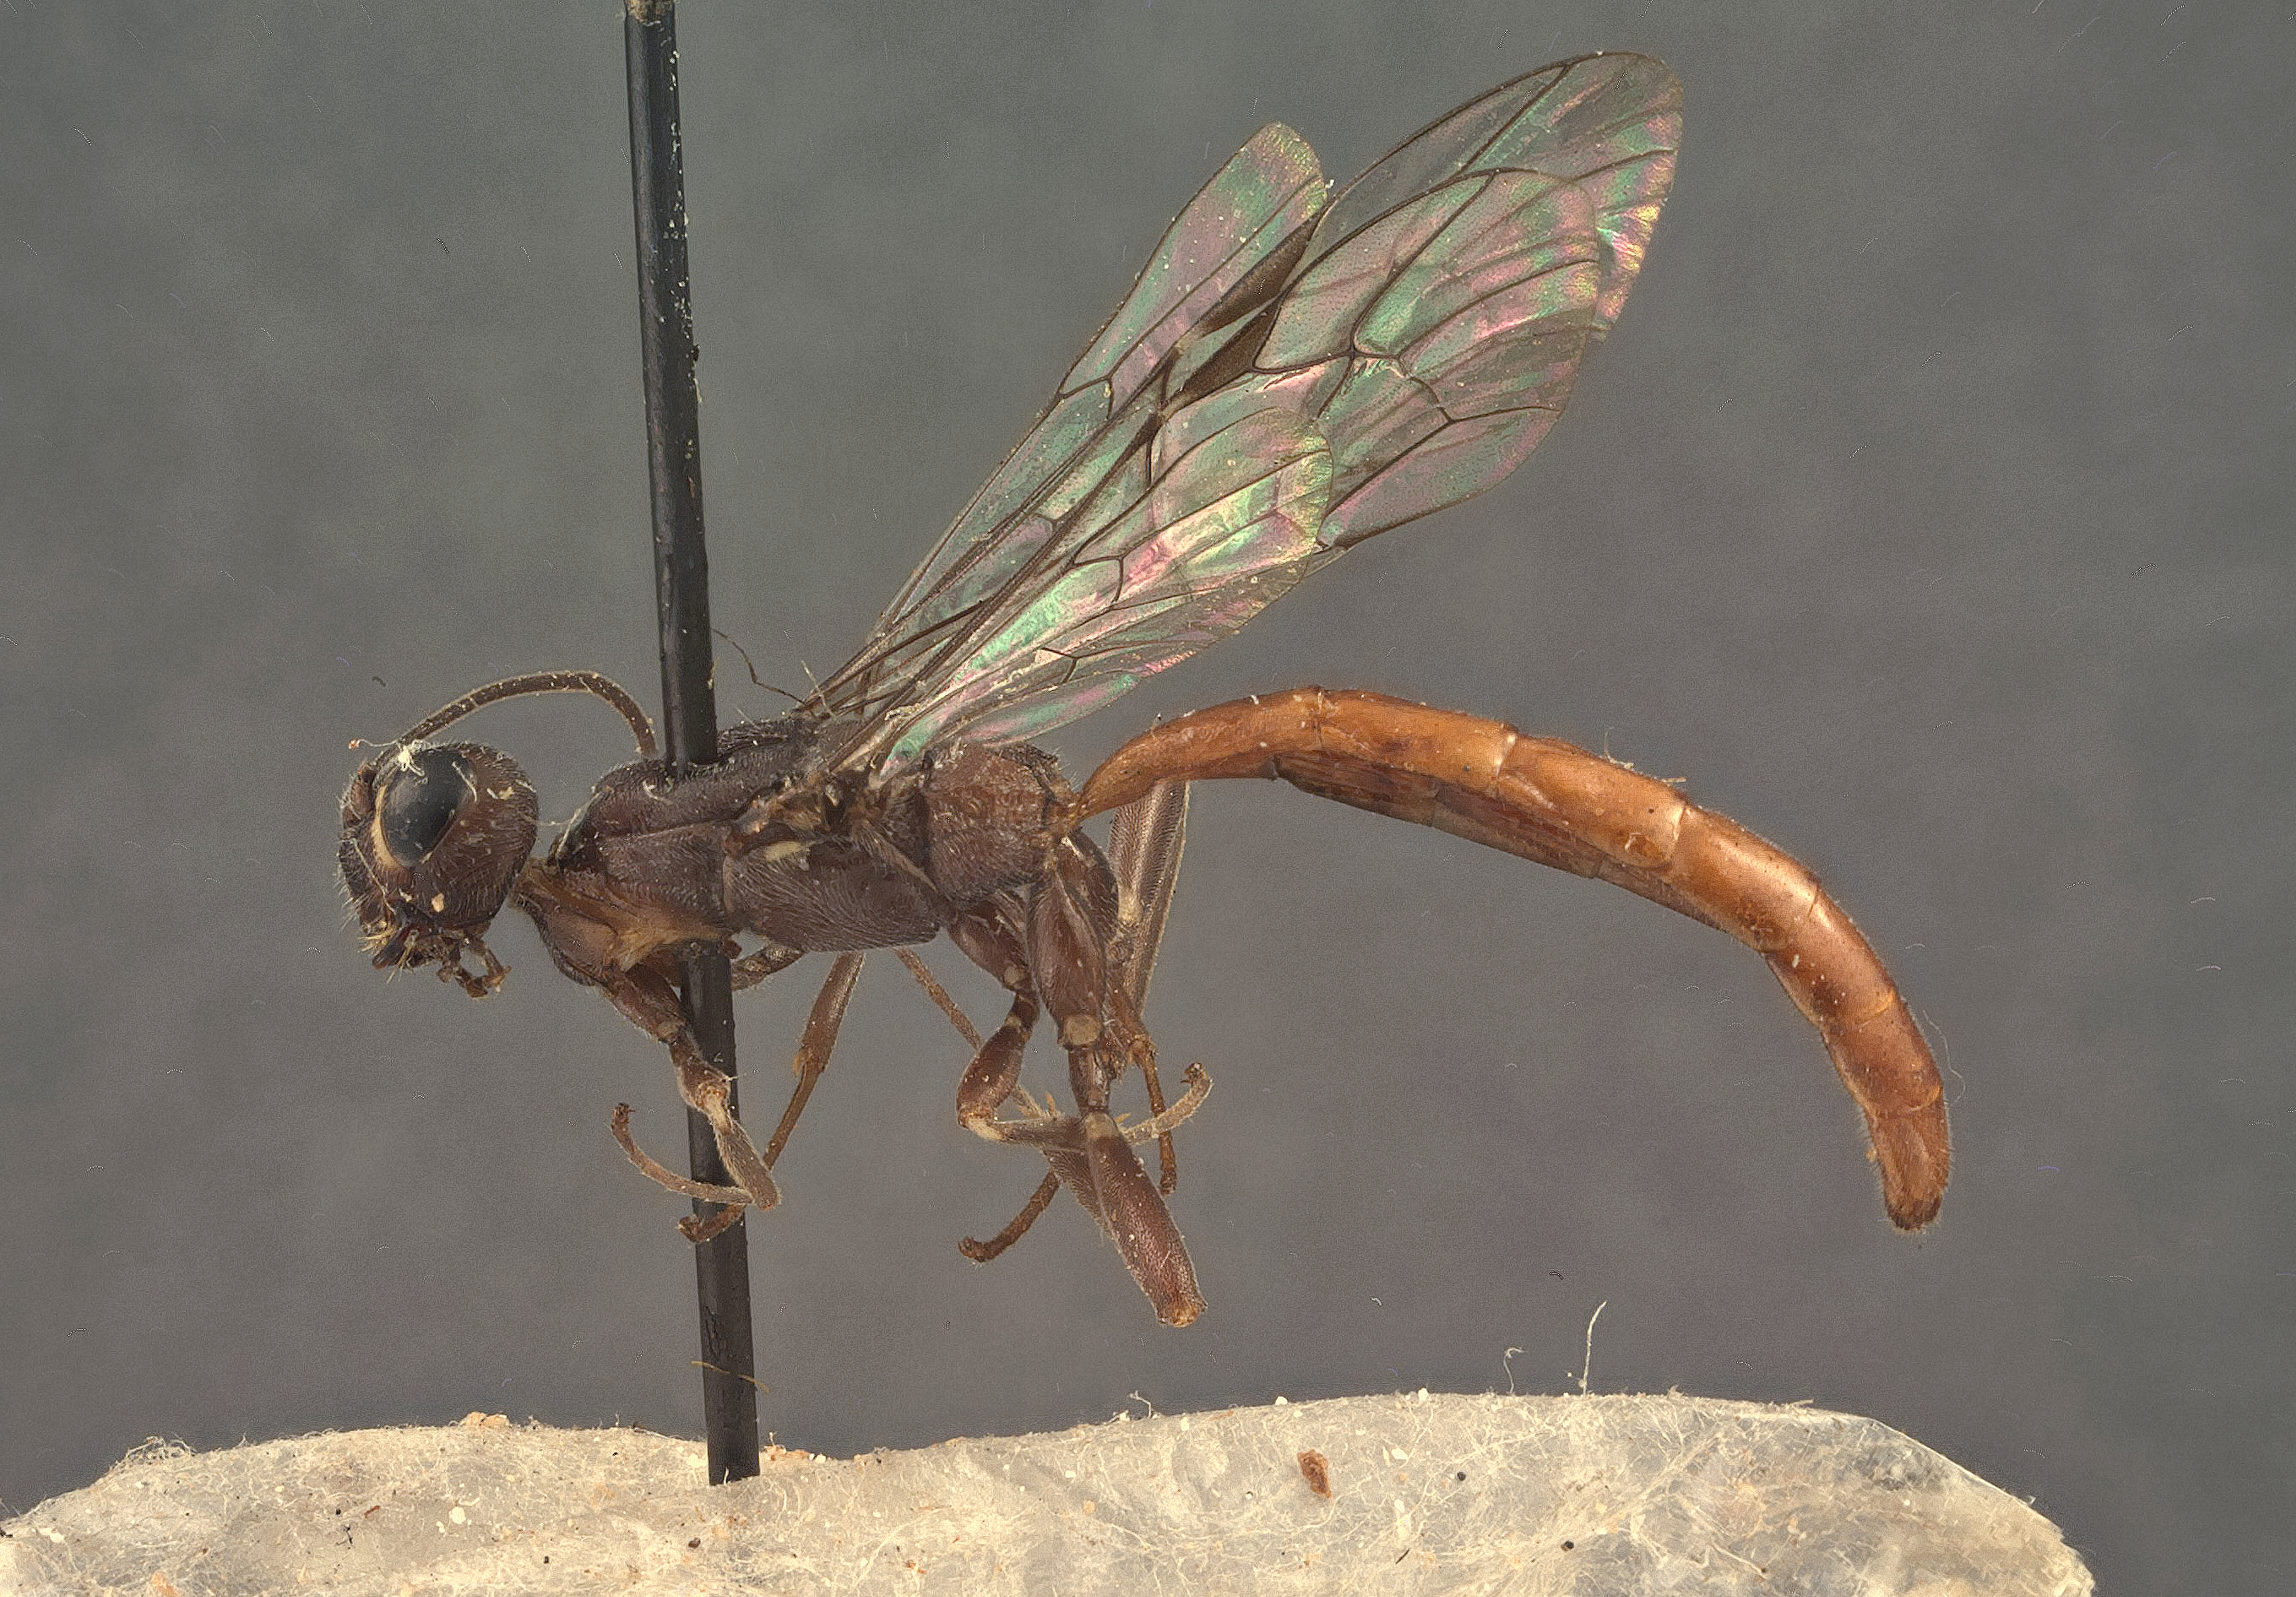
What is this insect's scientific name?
Moerophora neoclyti
